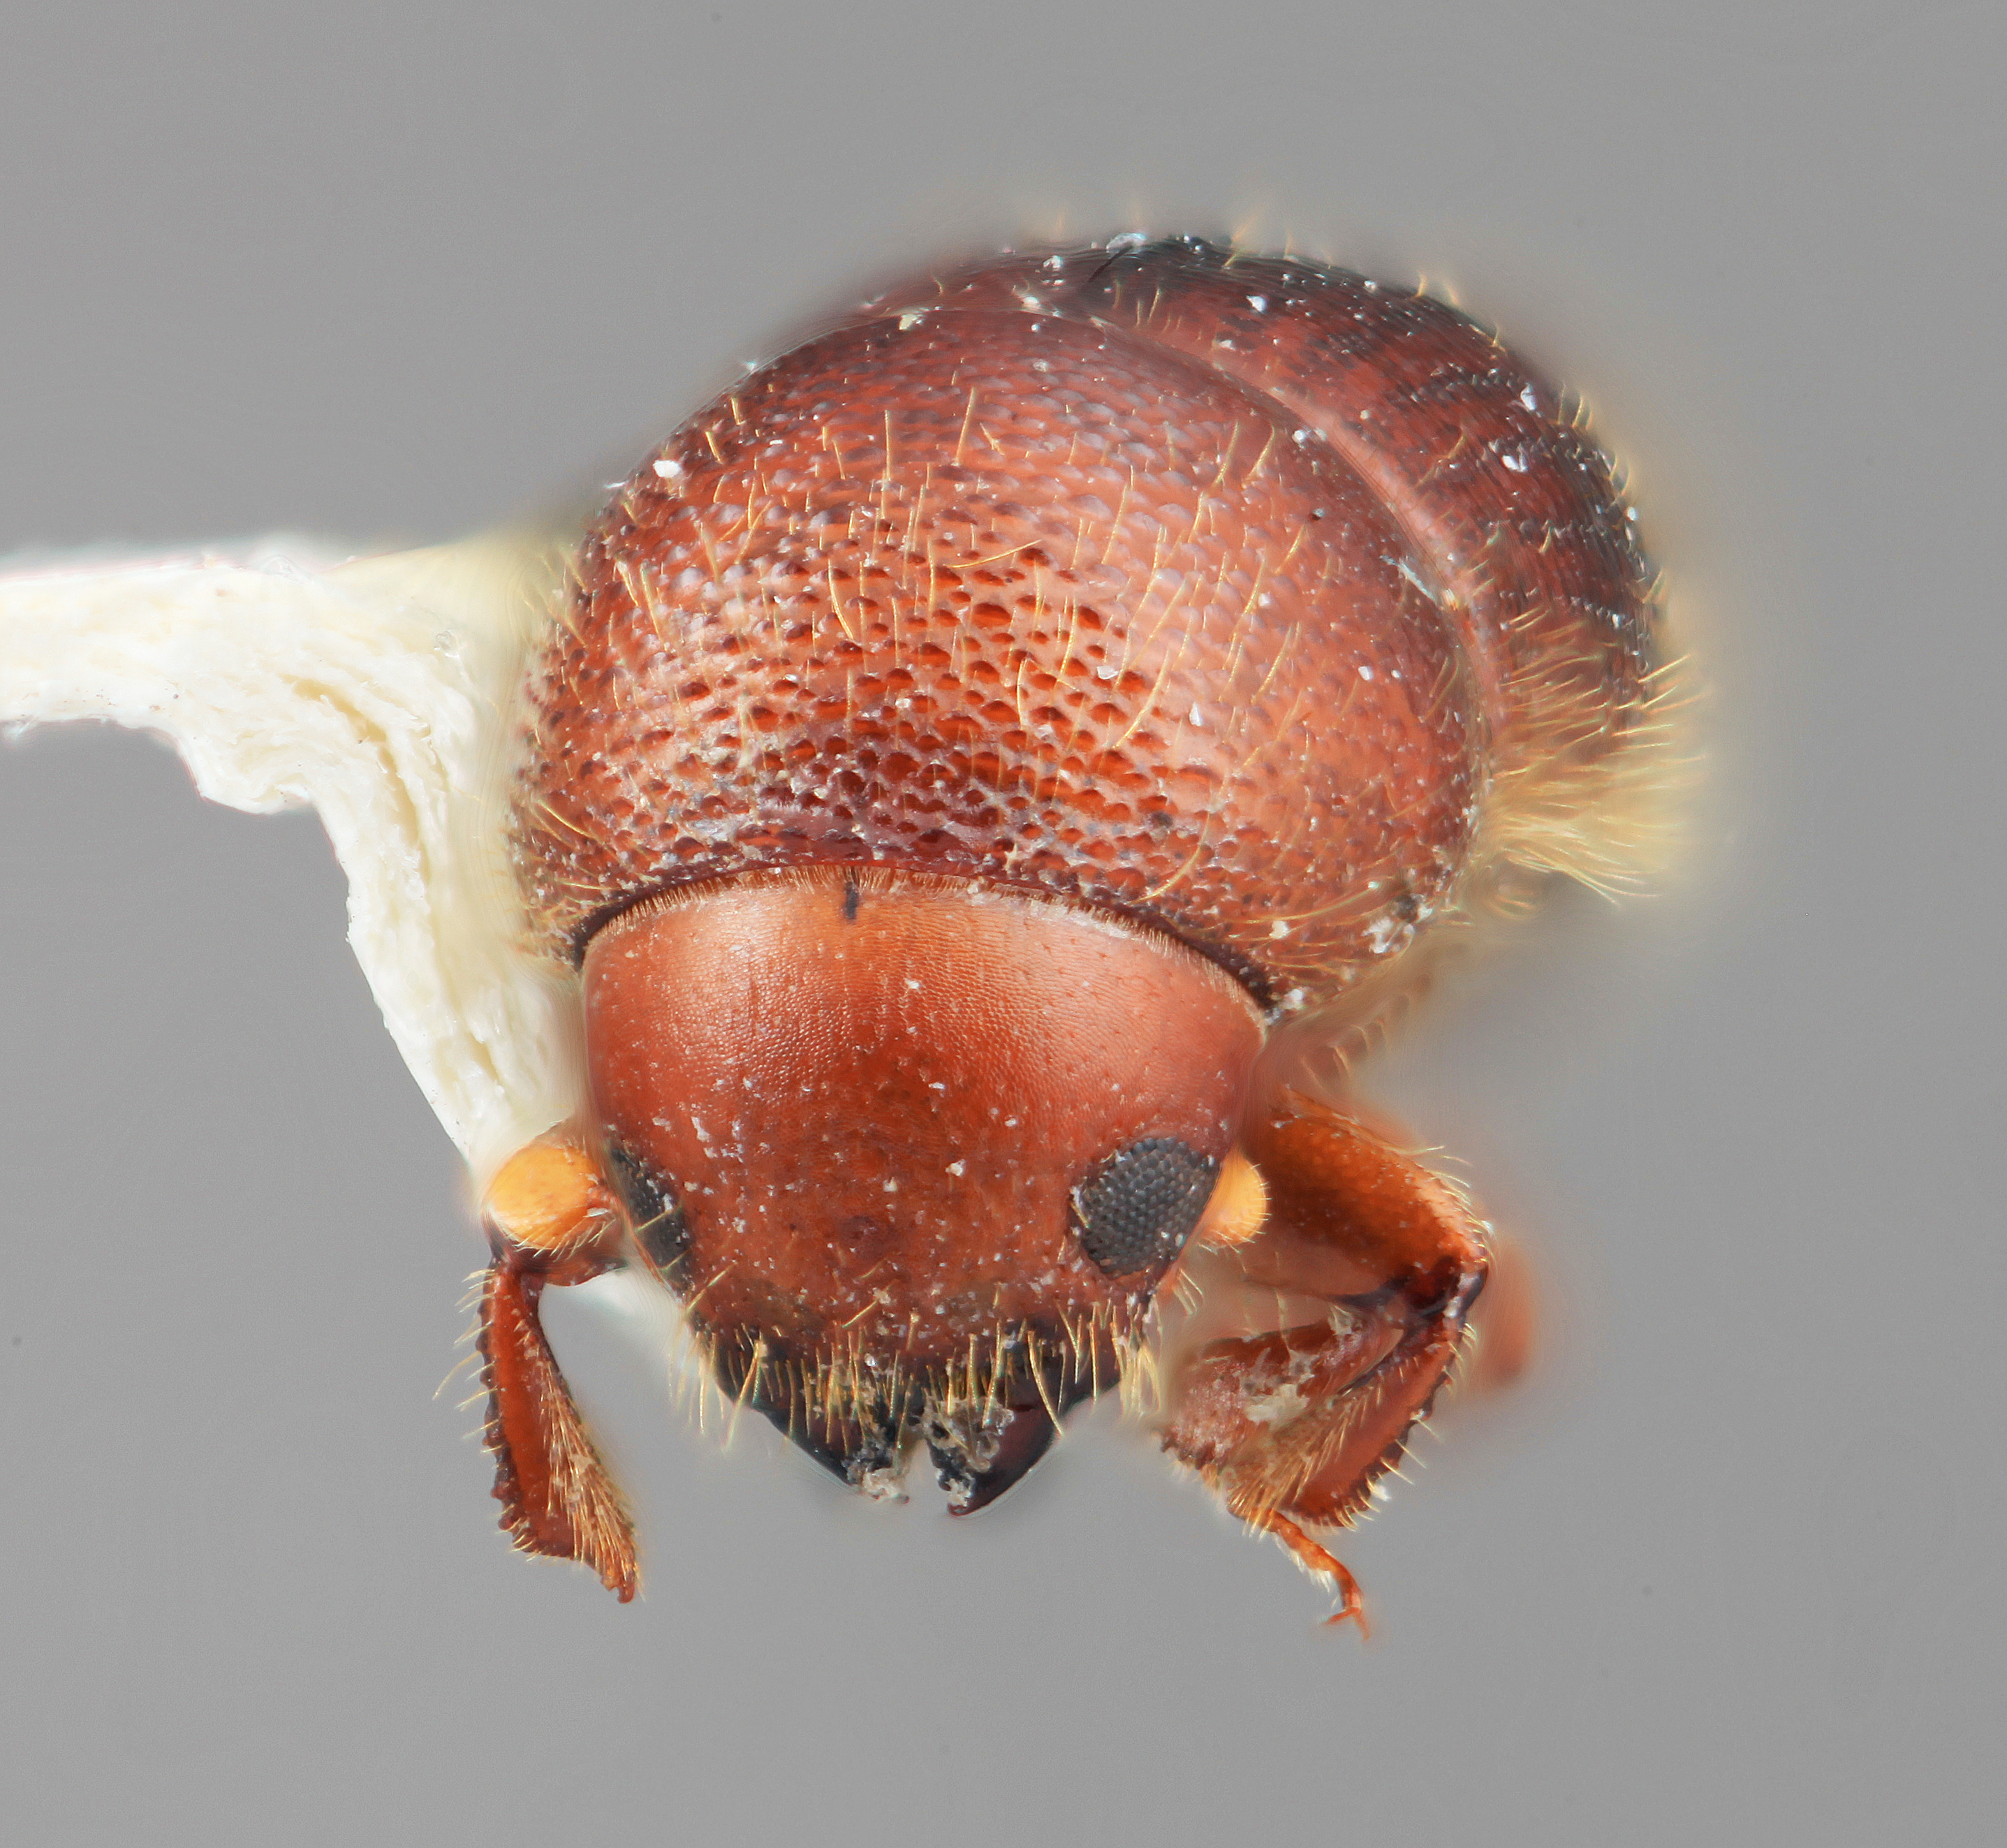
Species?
Xyleborus horridatus
